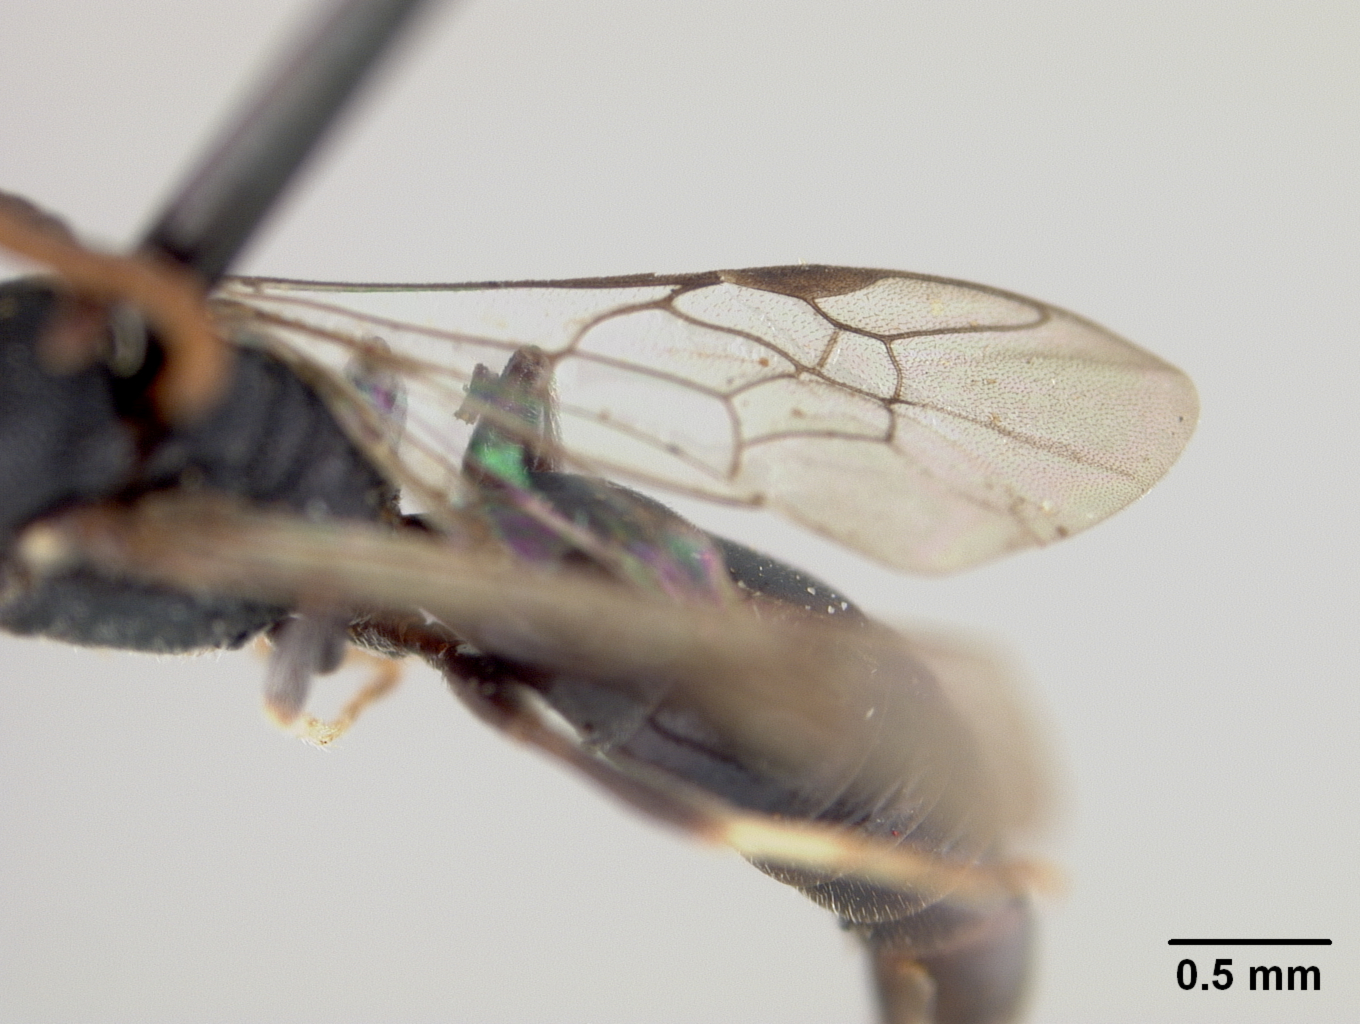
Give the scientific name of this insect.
Hylaeus bequaertianus
